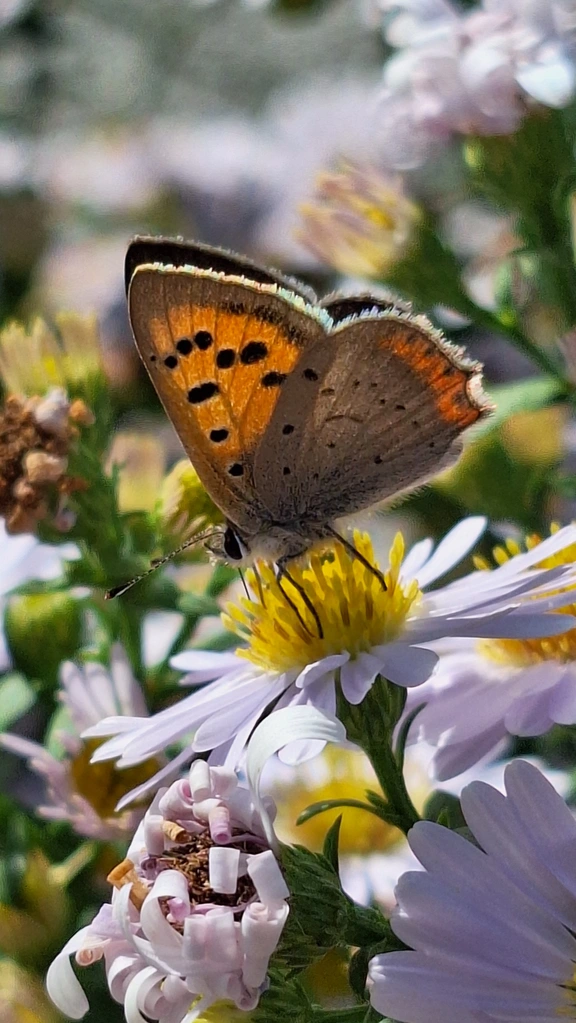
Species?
Lycaena phlaeas
